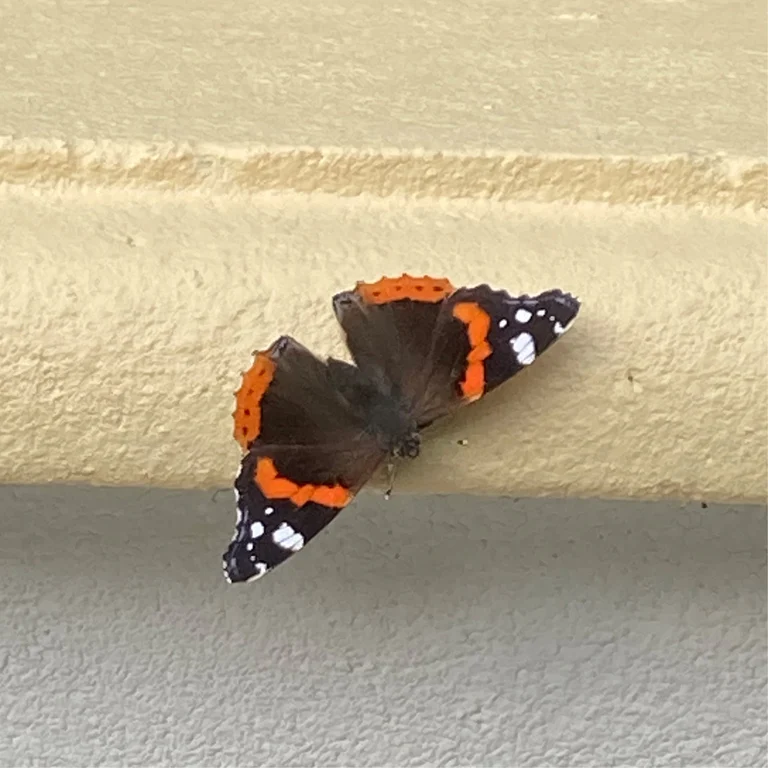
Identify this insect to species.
Vanessa atalanta
